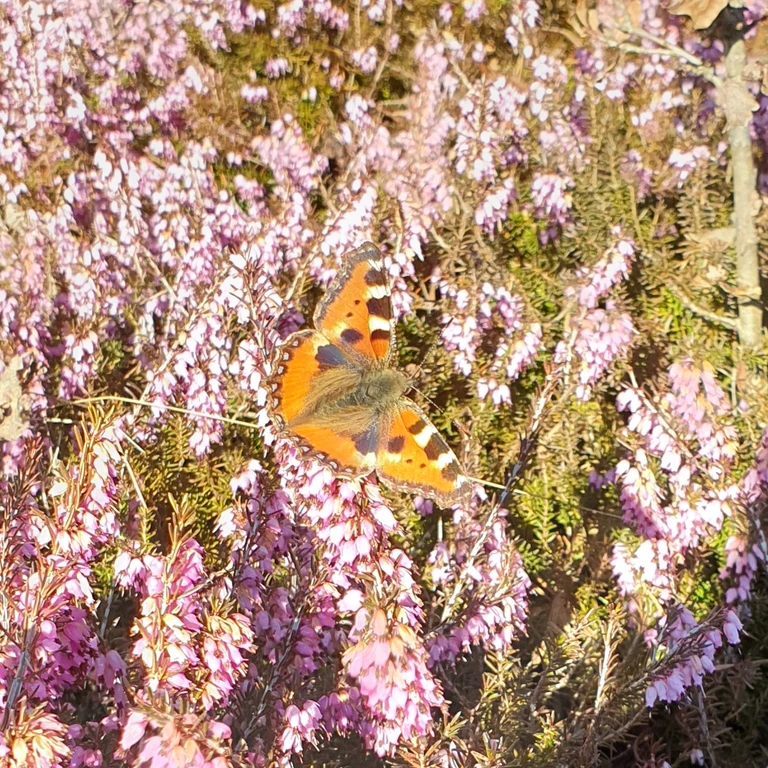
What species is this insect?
Aglais urticae
